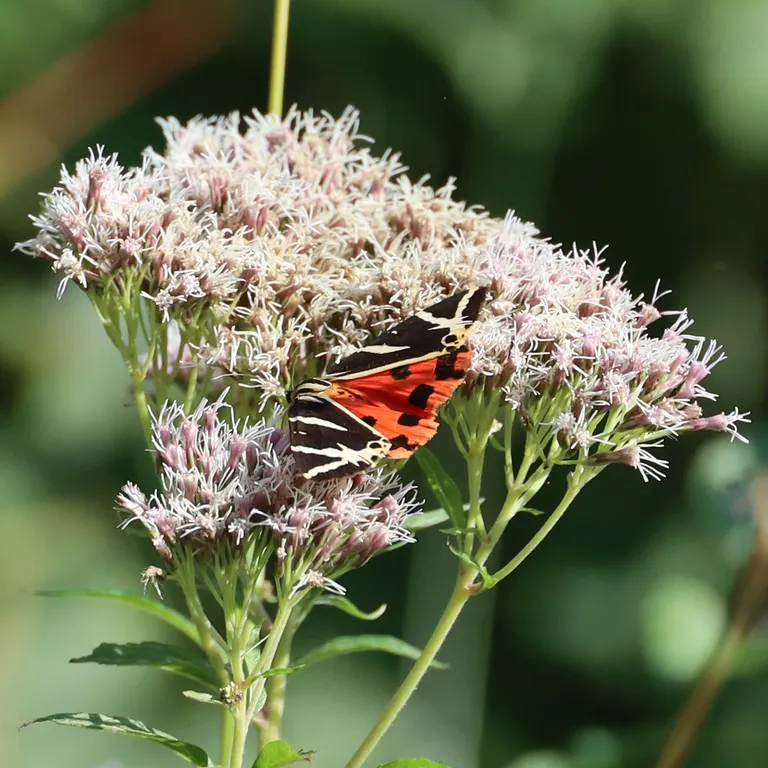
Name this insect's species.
Euplagia quadripunctaria
